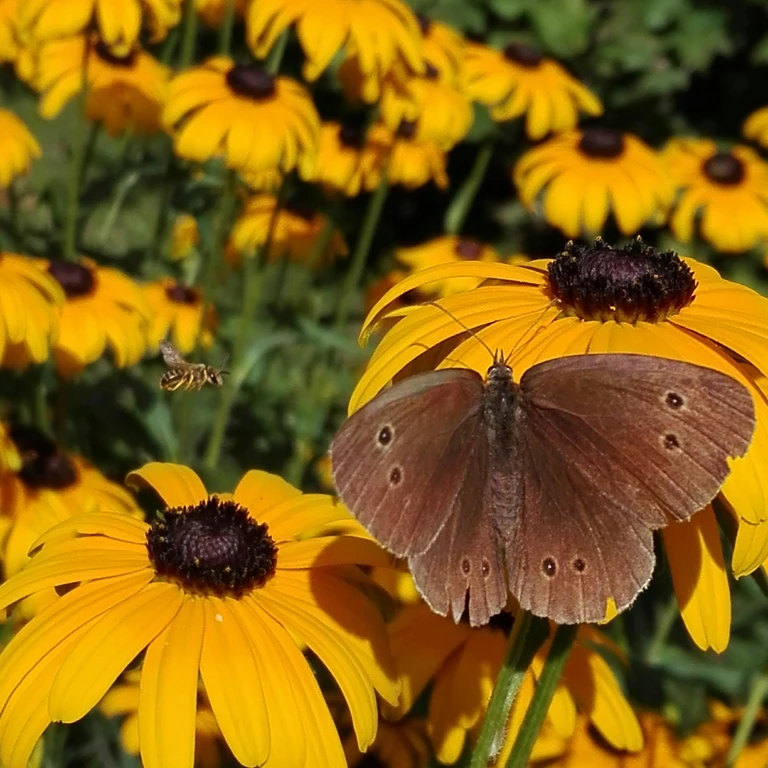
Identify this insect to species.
Maniola jurtina
